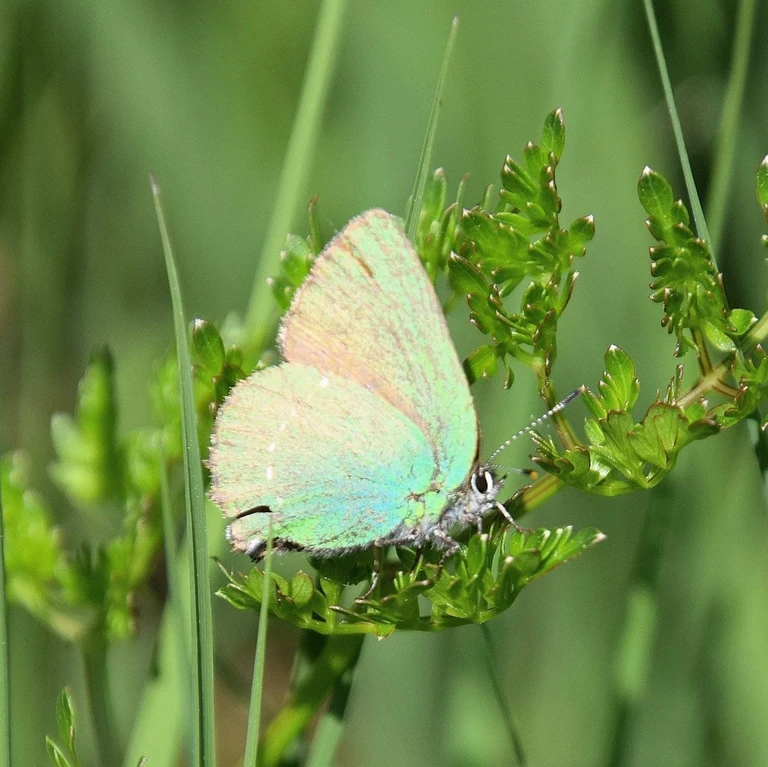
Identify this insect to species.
Callophrys rubi
